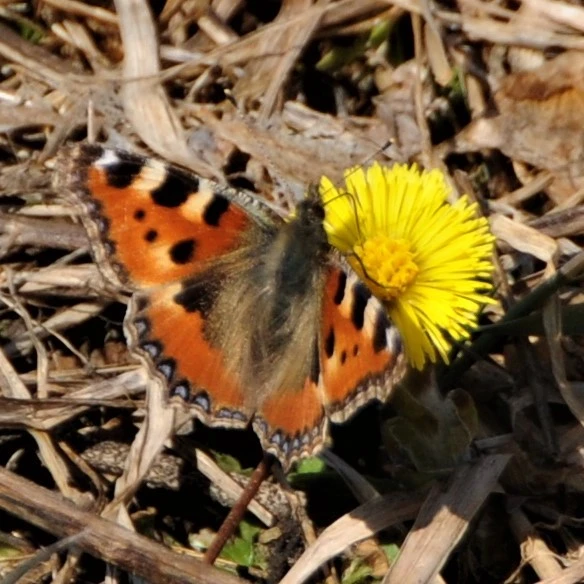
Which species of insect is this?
Aglais urticae
